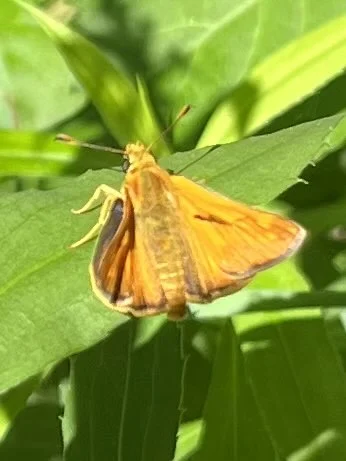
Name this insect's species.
Ochlodes sylvanus (also Ochlodes venata)
